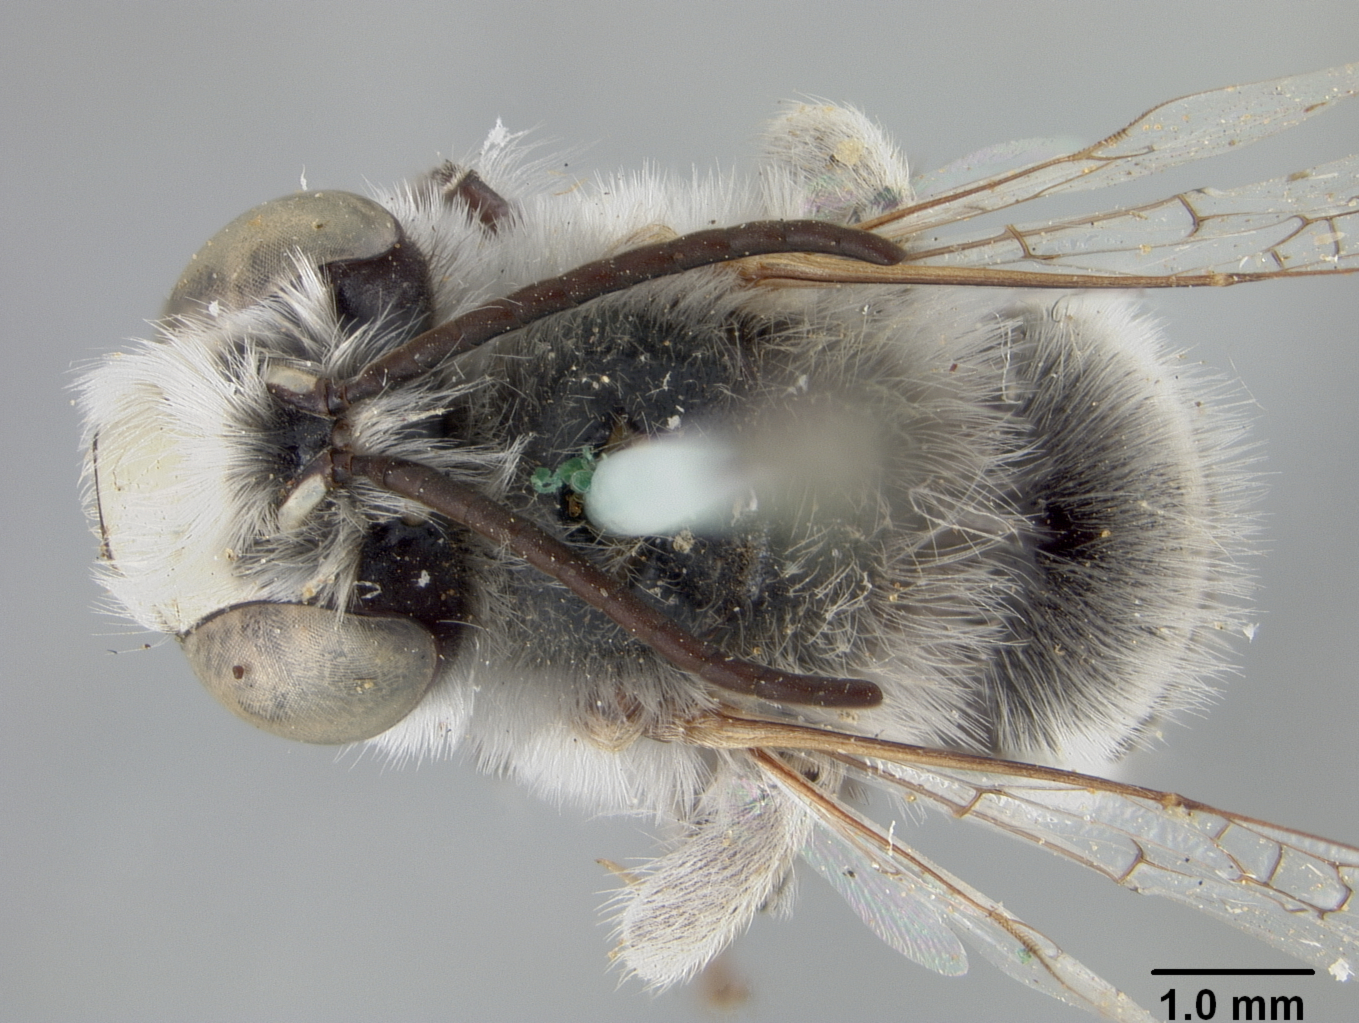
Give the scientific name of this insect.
Podalirius phenax
